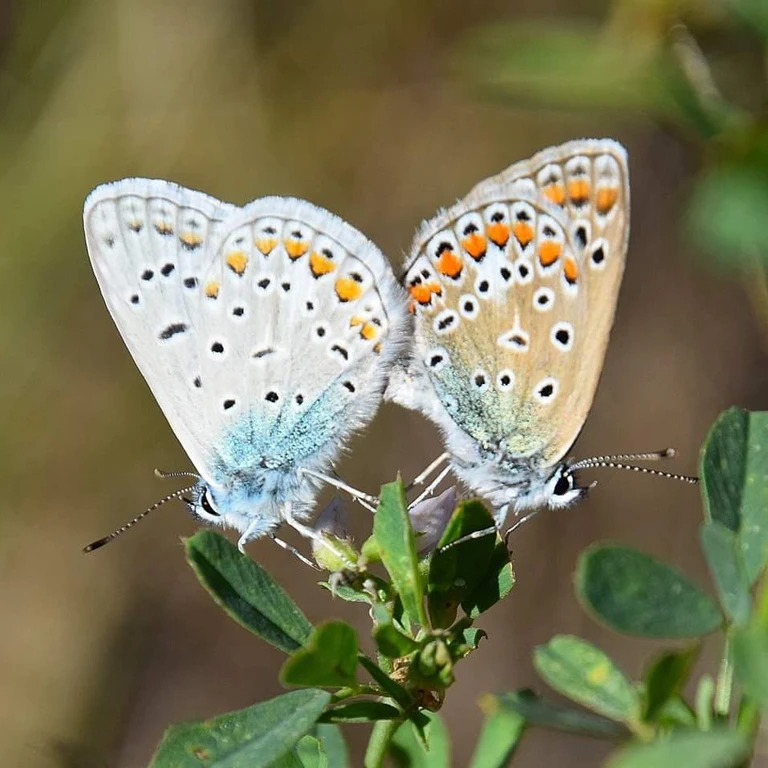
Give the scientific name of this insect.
Polyommatus icarus
